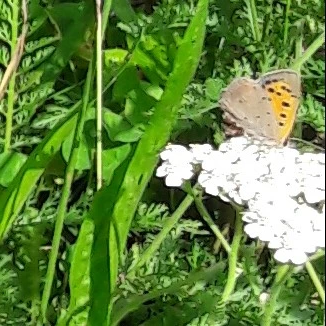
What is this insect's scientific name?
Lycaena phlaeas
